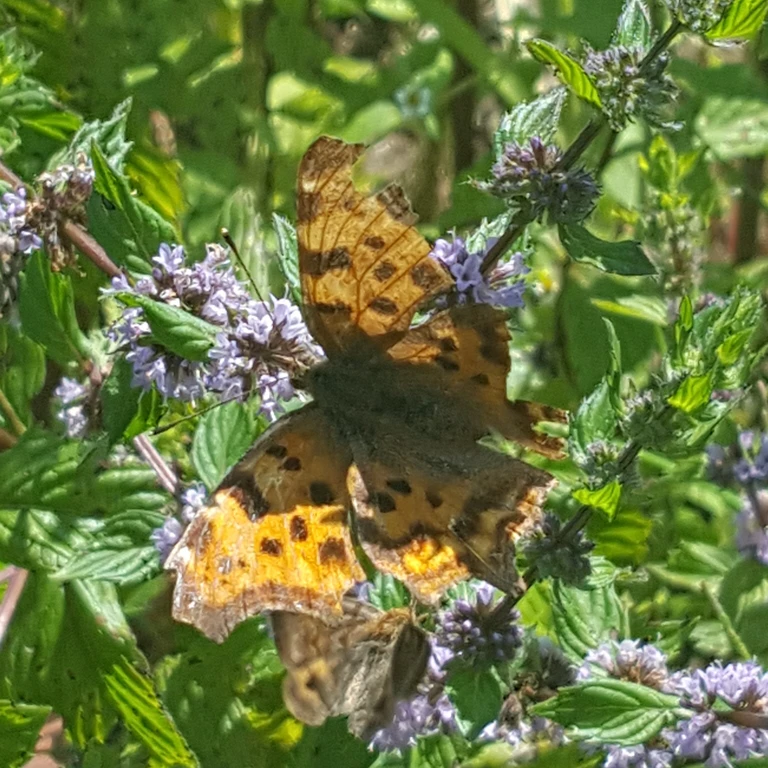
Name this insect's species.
Polygonia c-album
